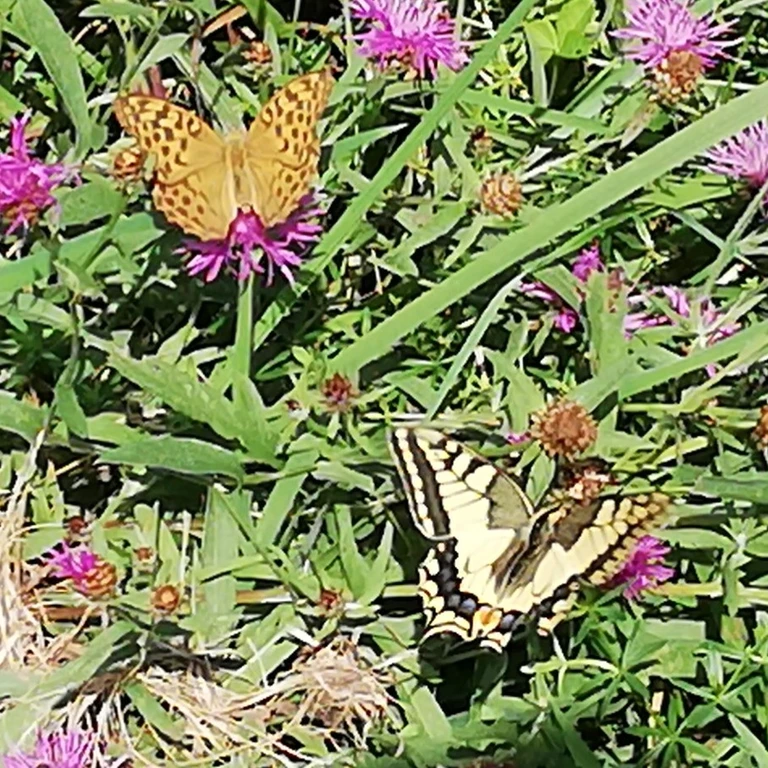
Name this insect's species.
Papilio machaon
